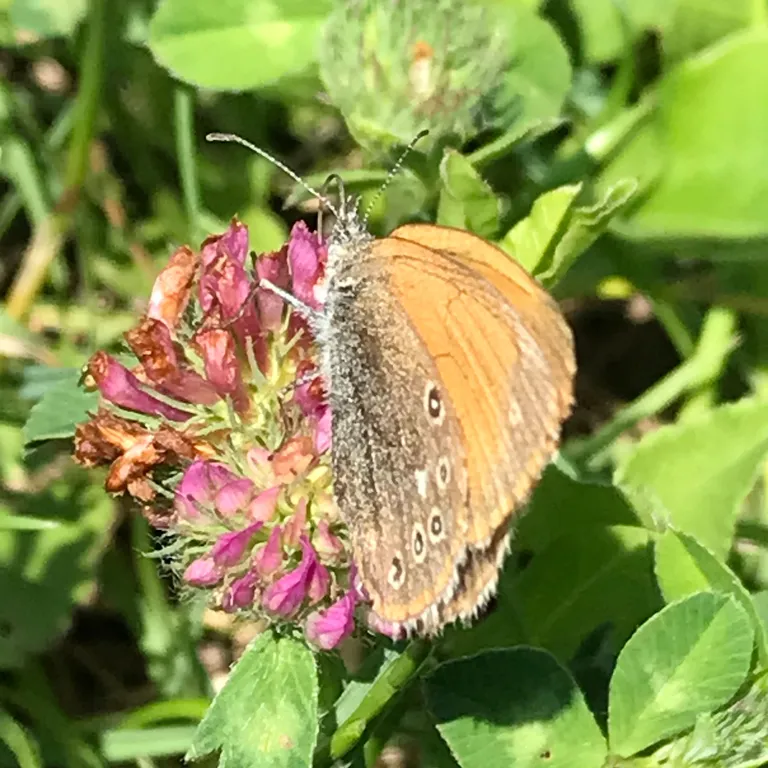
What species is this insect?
Coenonympha glycerion (also Coenonympha iphis)
